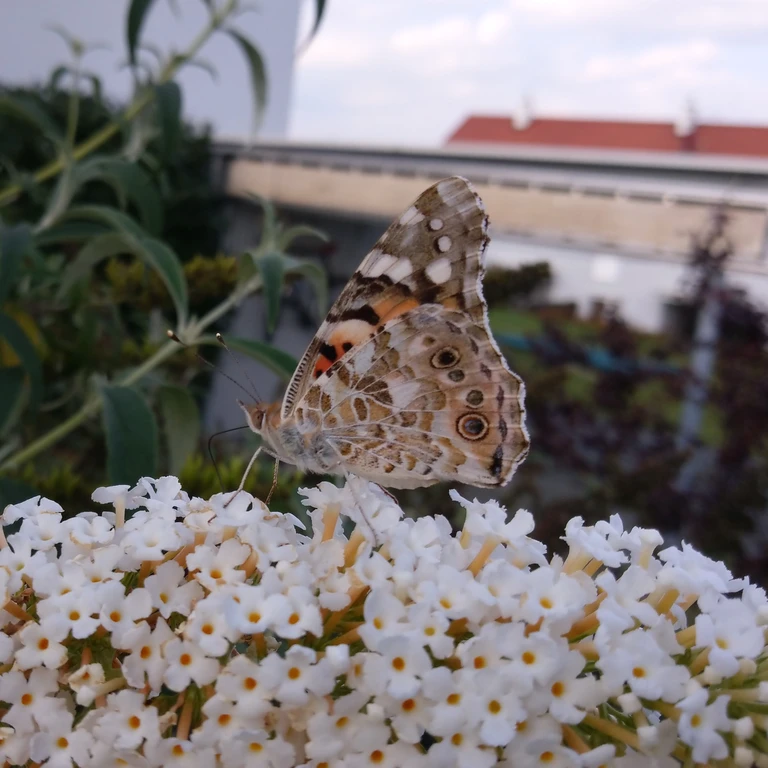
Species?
Vanessa cardui
